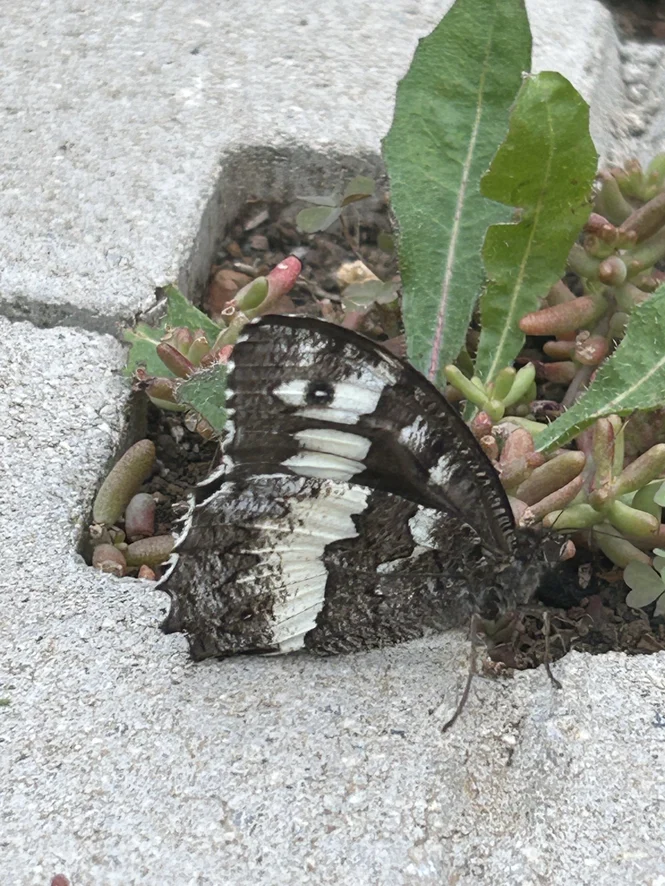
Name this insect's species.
Brintesia circe
